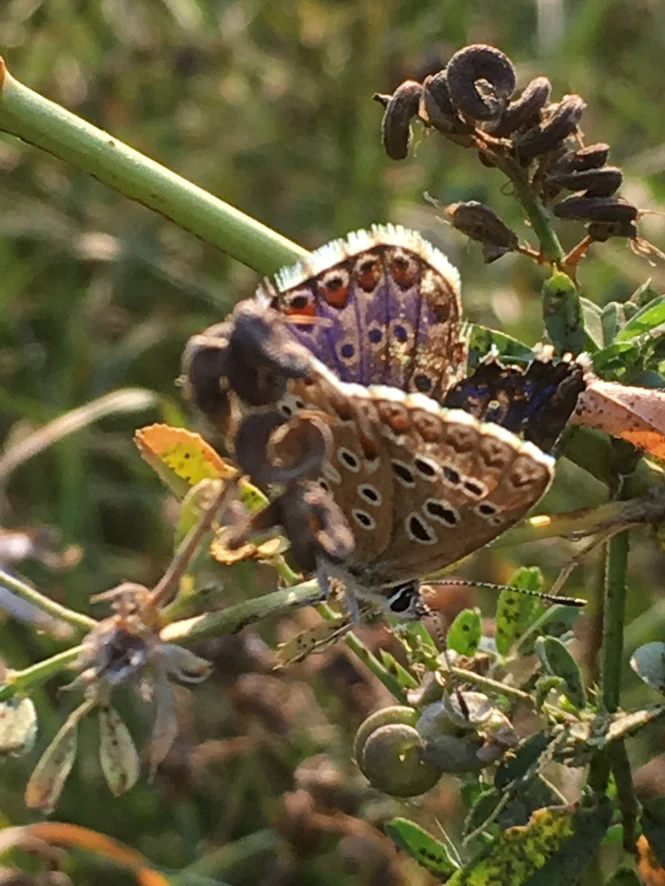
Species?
Lysandra bellargus
